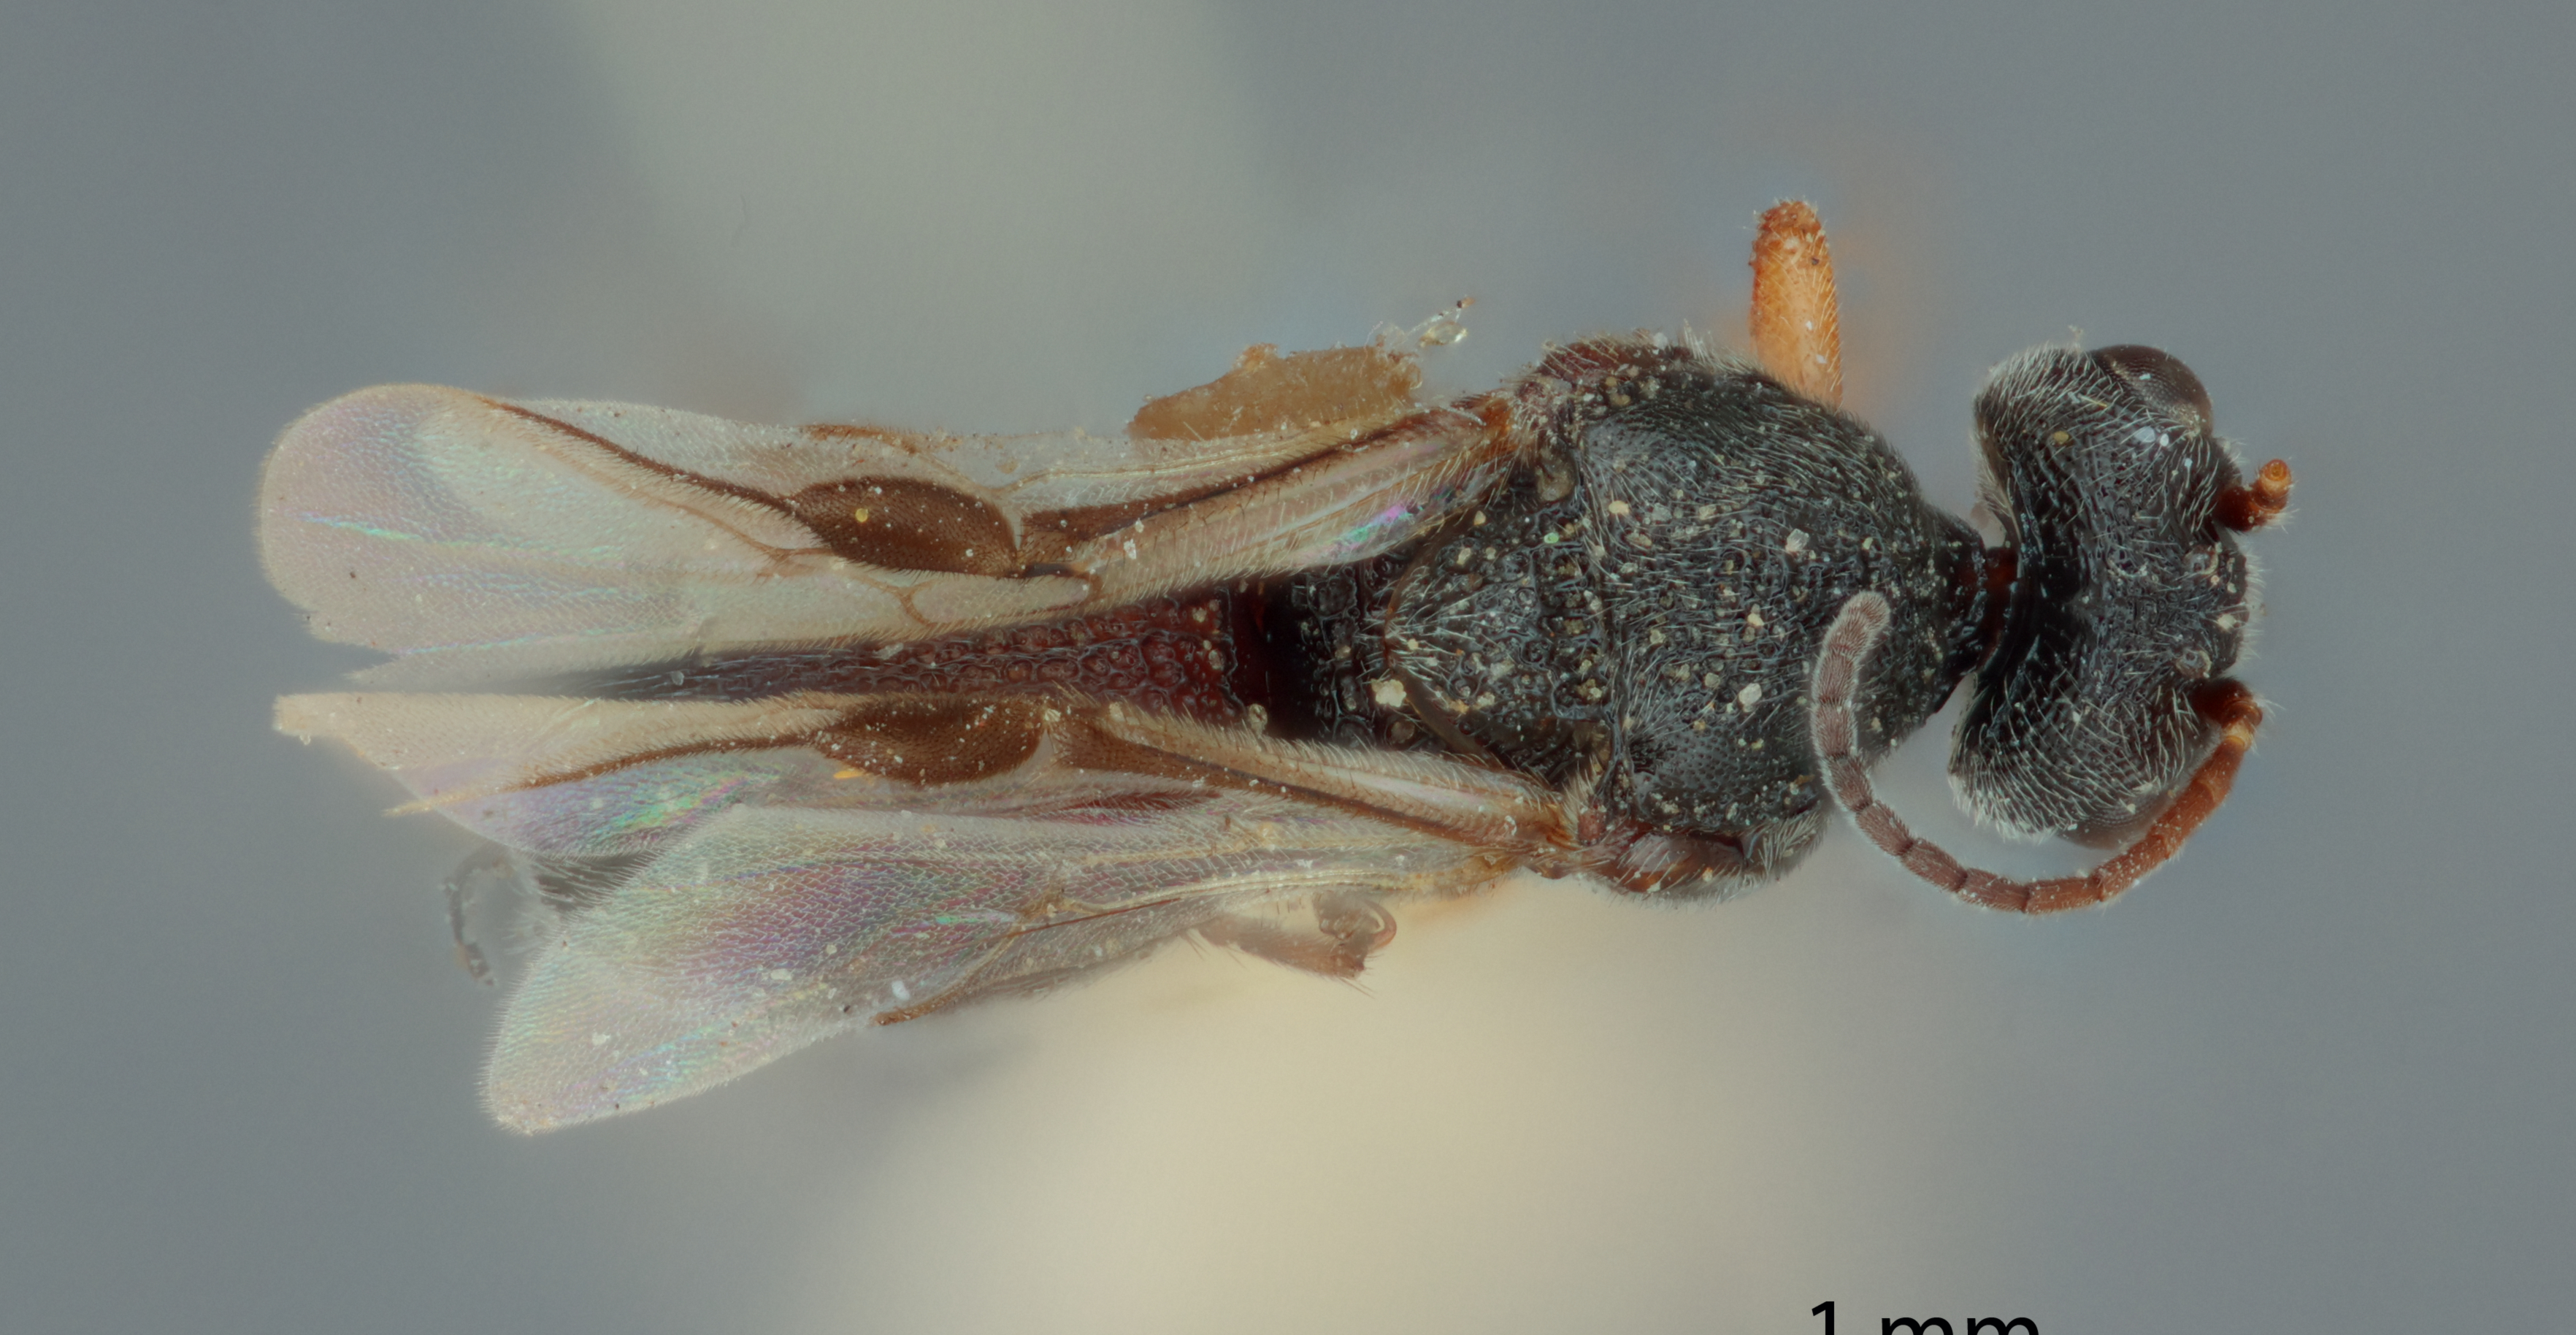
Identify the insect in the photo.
Urosigalphus iowensis
